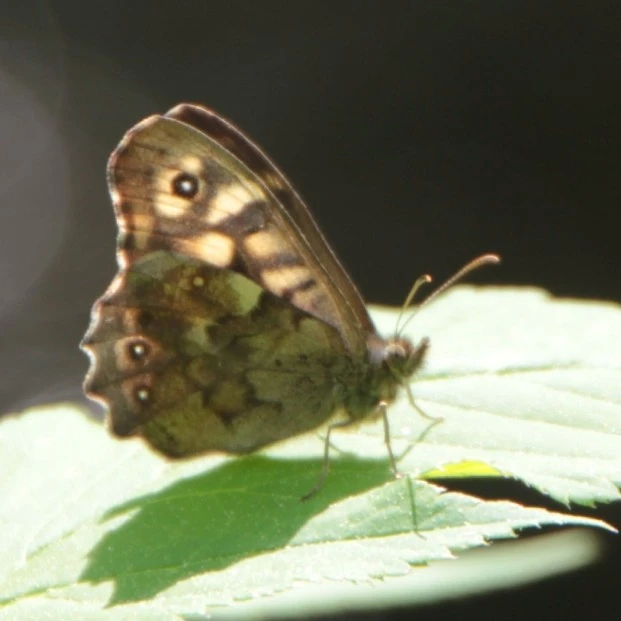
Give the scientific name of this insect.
Pararge aegeria
